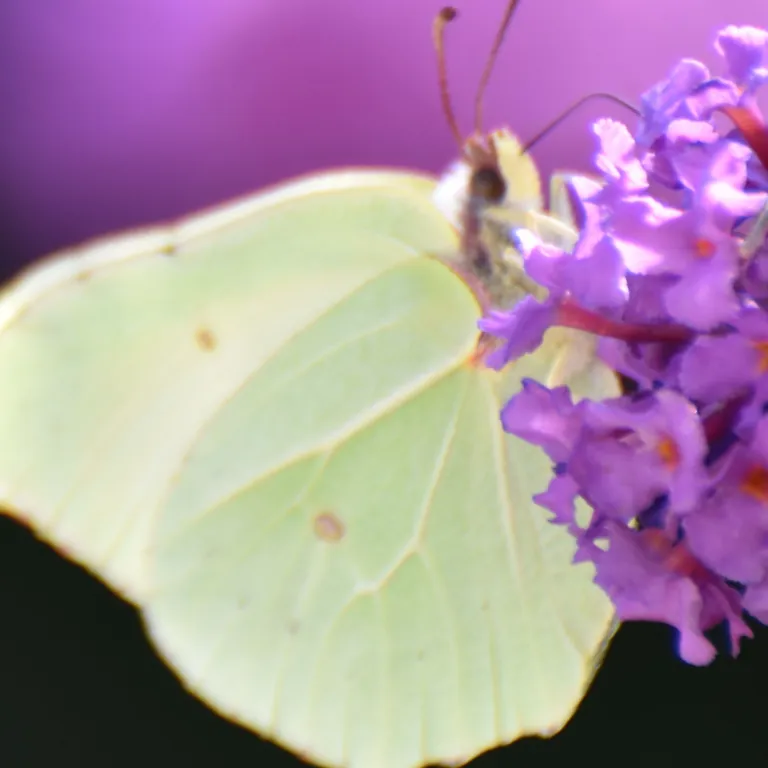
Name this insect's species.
Gonepteryx rhamni
